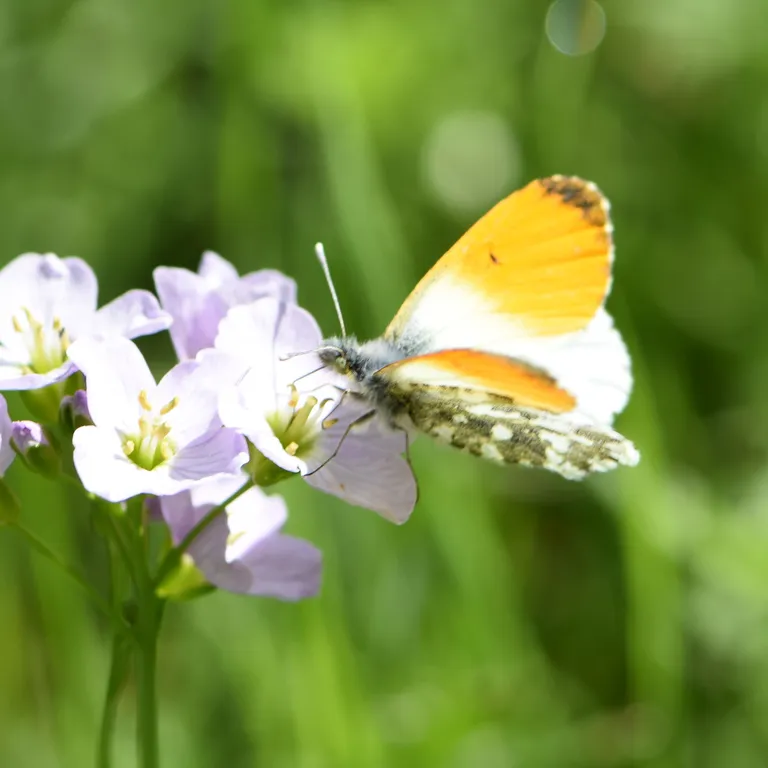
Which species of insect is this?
Anthocharis cardamines
